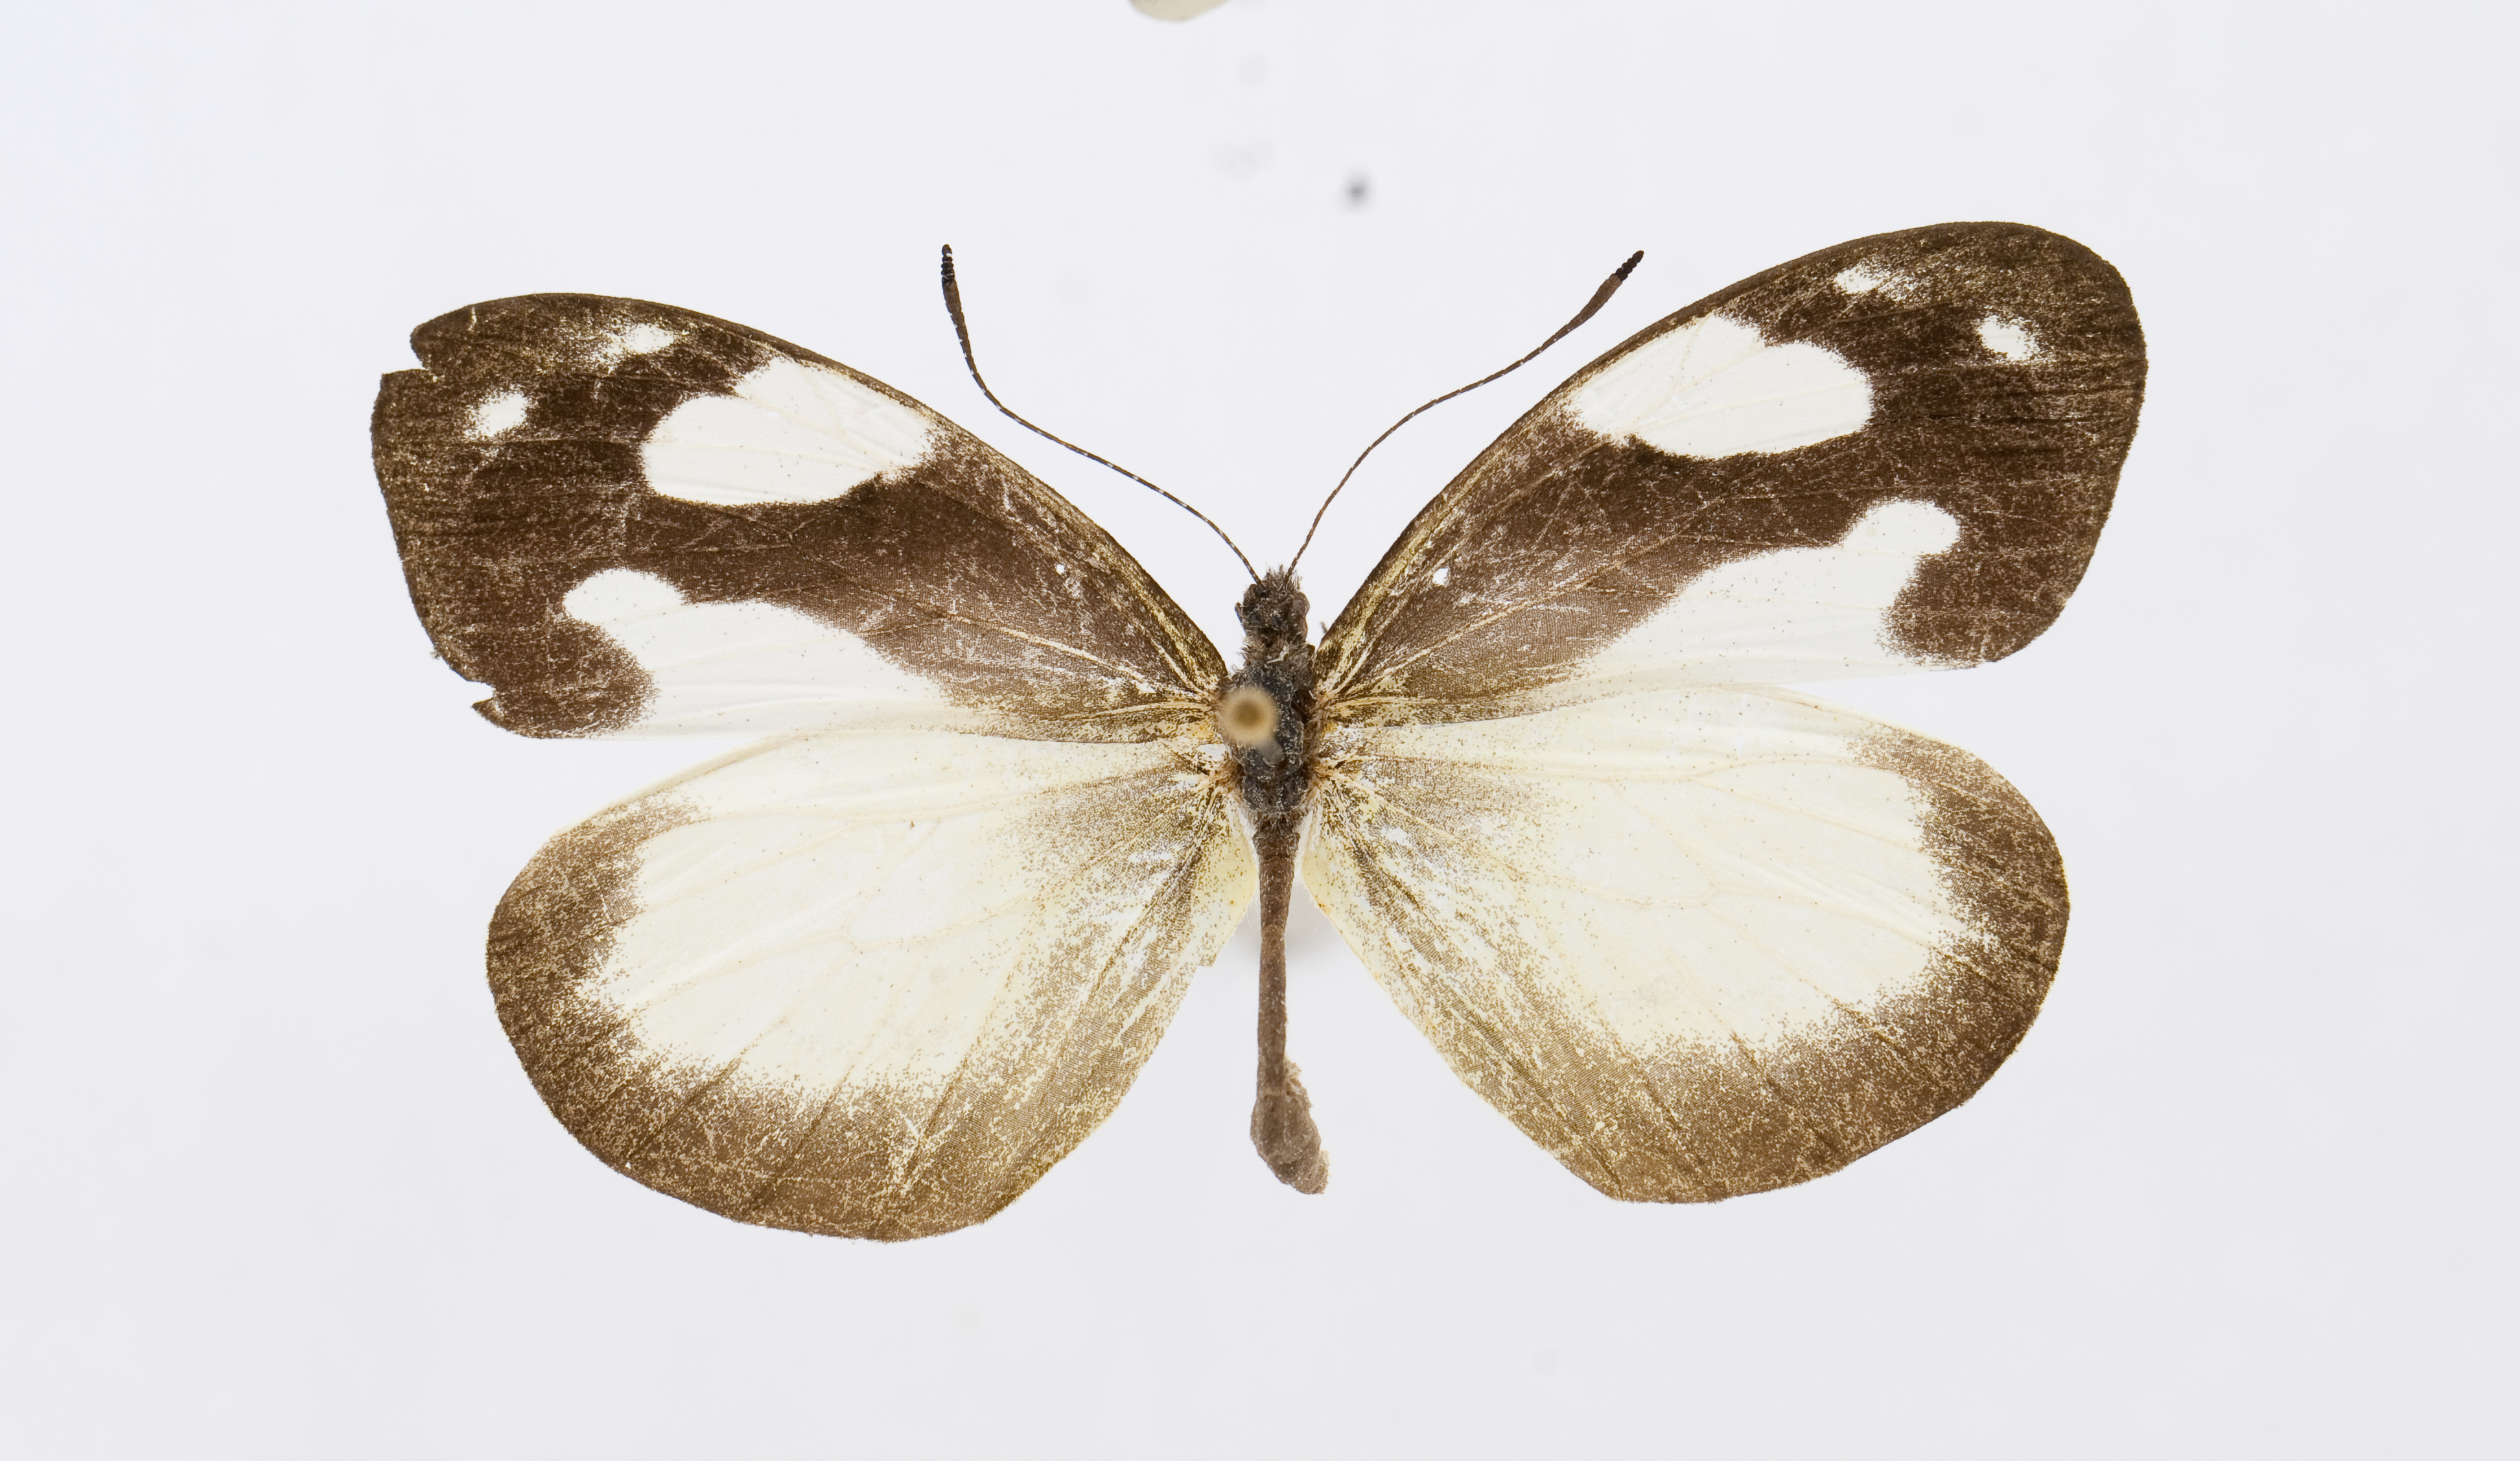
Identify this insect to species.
Dismorphia lelex
